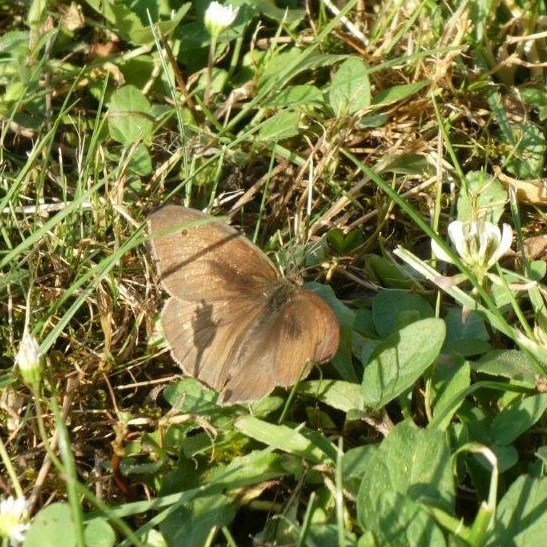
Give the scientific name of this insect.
Maniola jurtina
